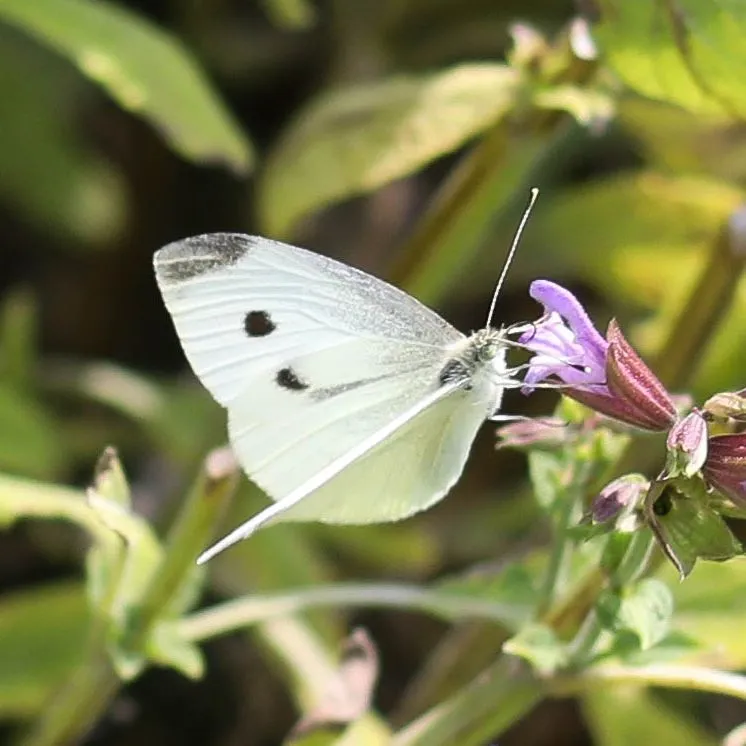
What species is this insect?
Pieris rapae
